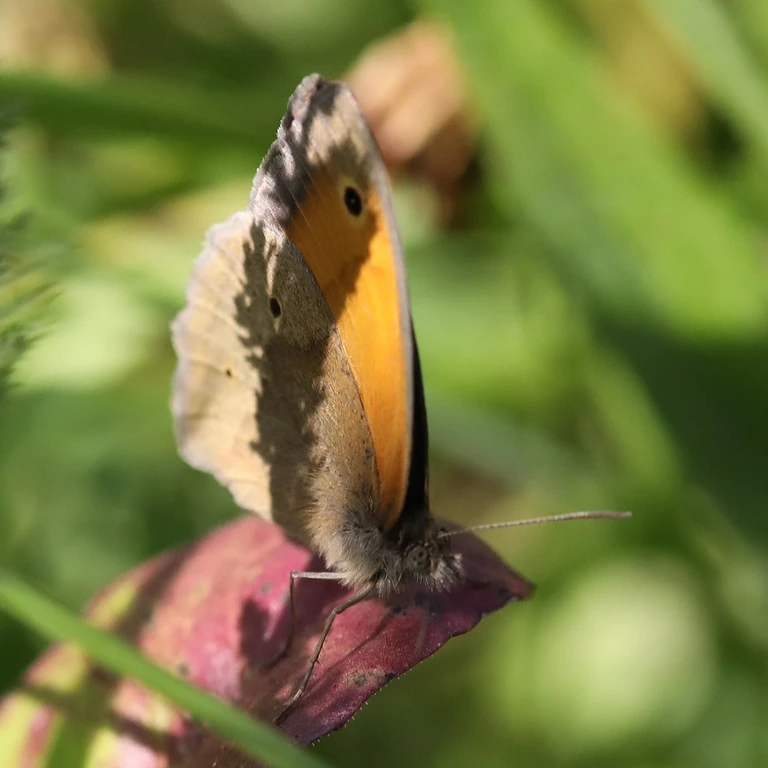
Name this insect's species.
Maniola jurtina
